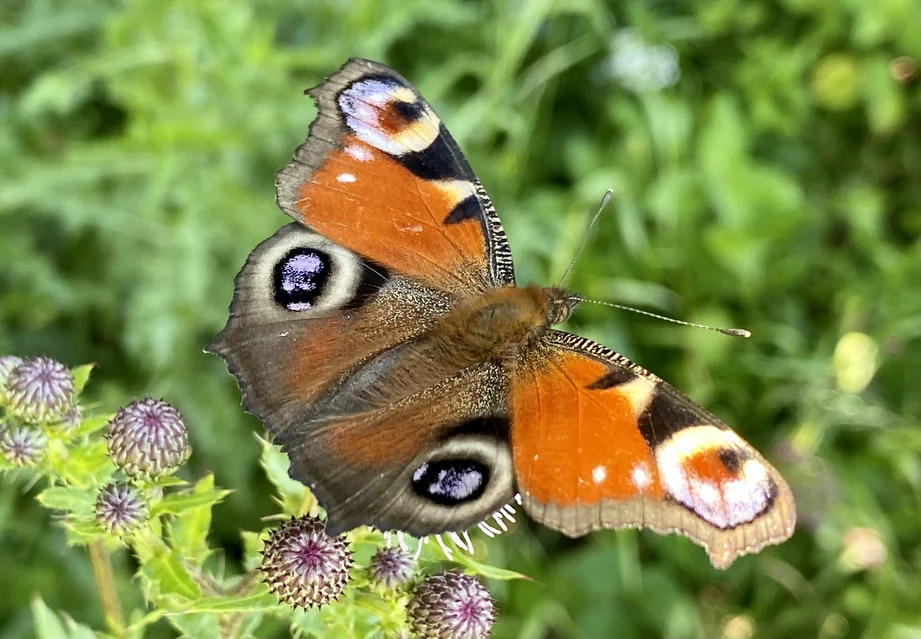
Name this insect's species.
Aglais io
